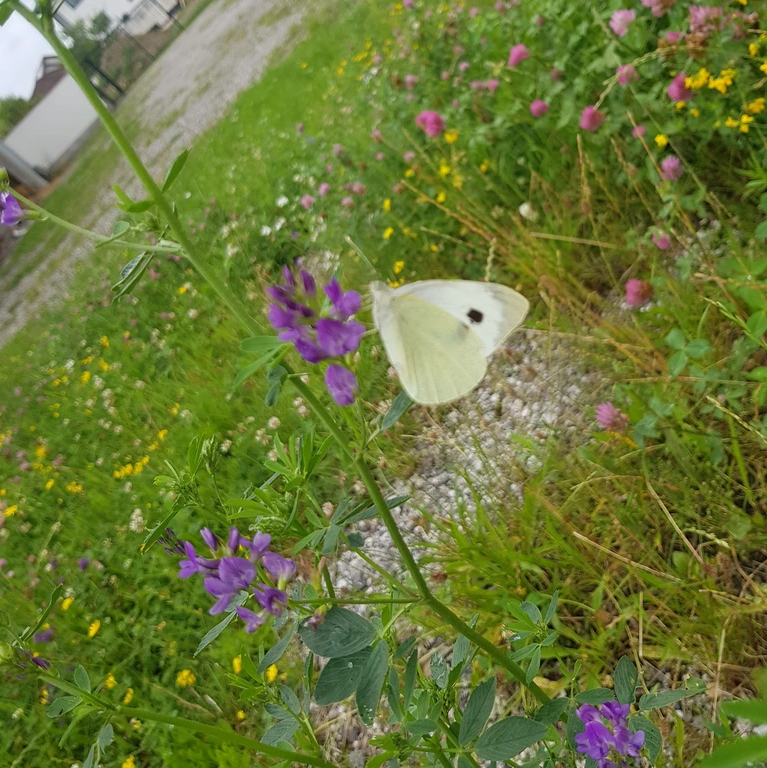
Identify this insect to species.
Pieris brassicae
